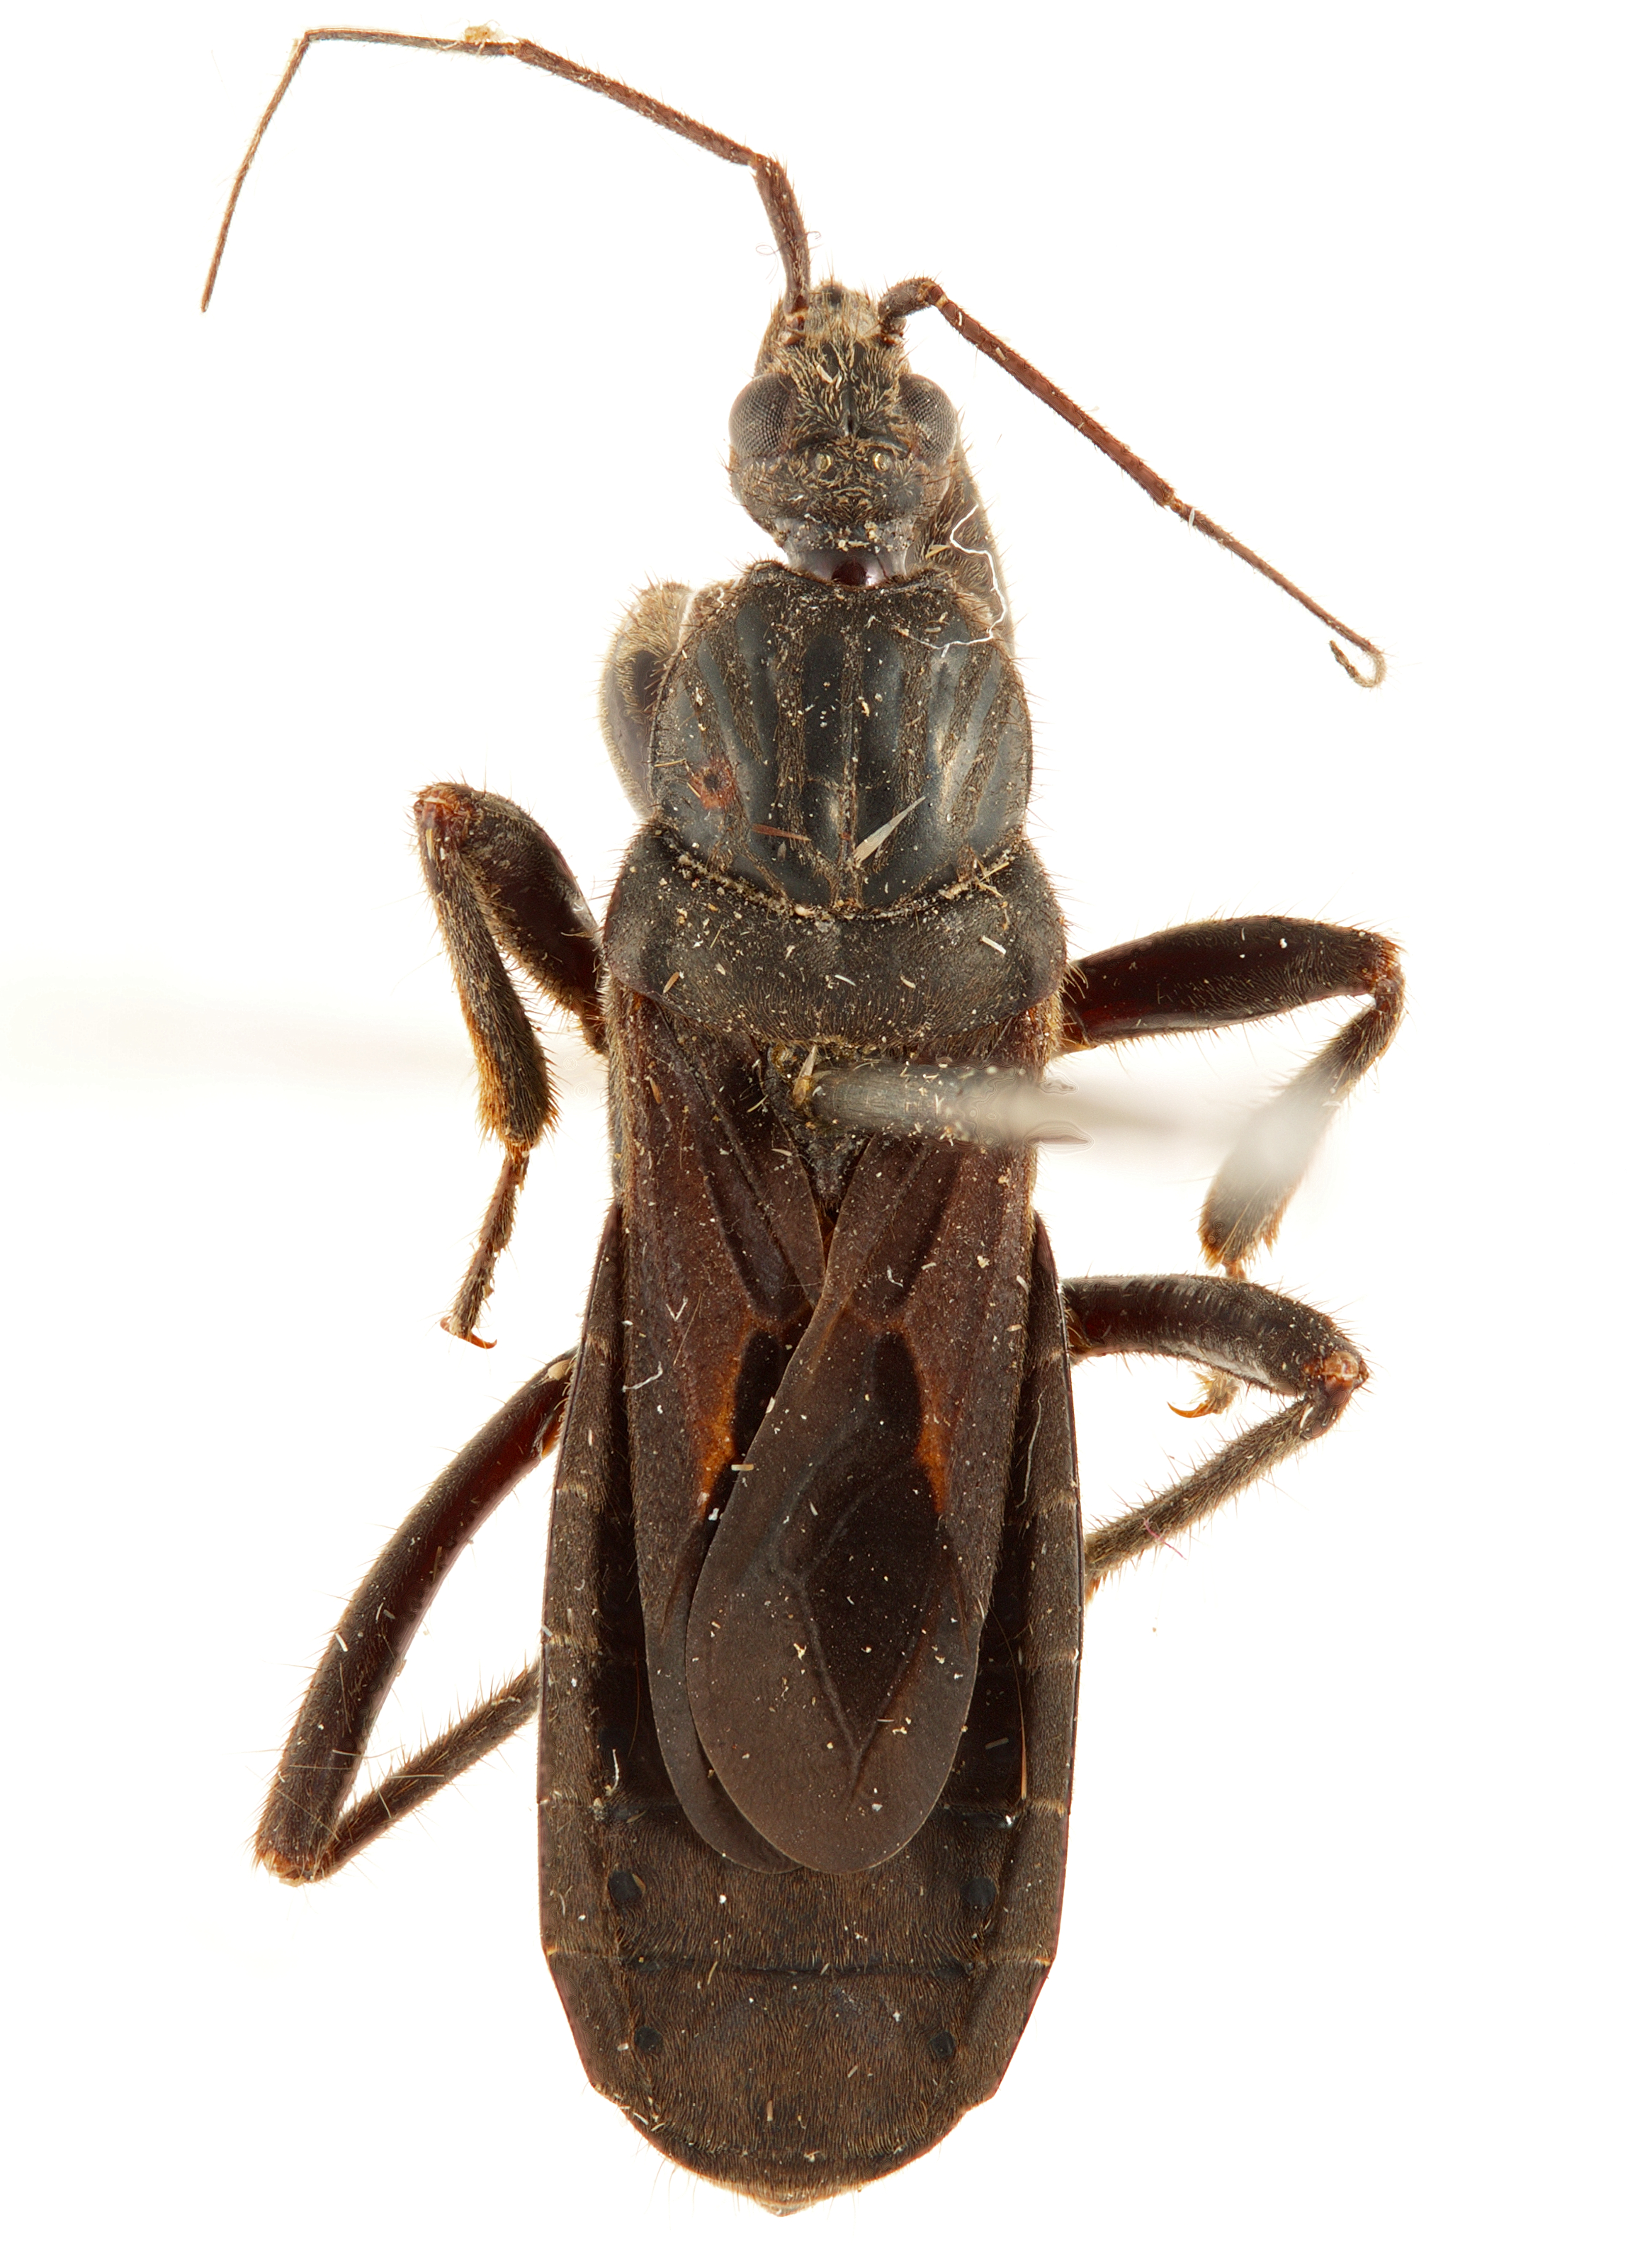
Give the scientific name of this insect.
Phalantus feanus
